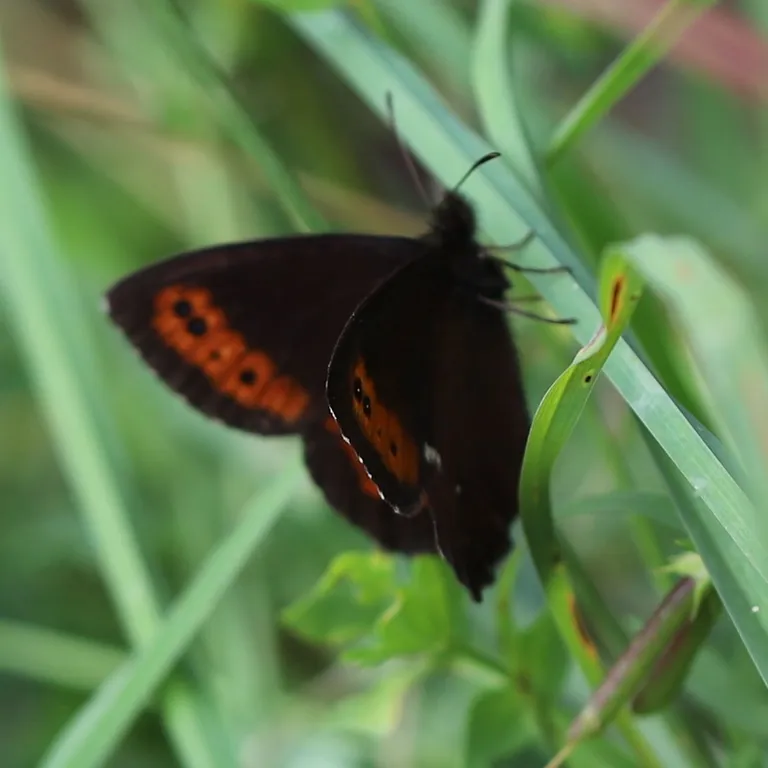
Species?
Erebia ligea
